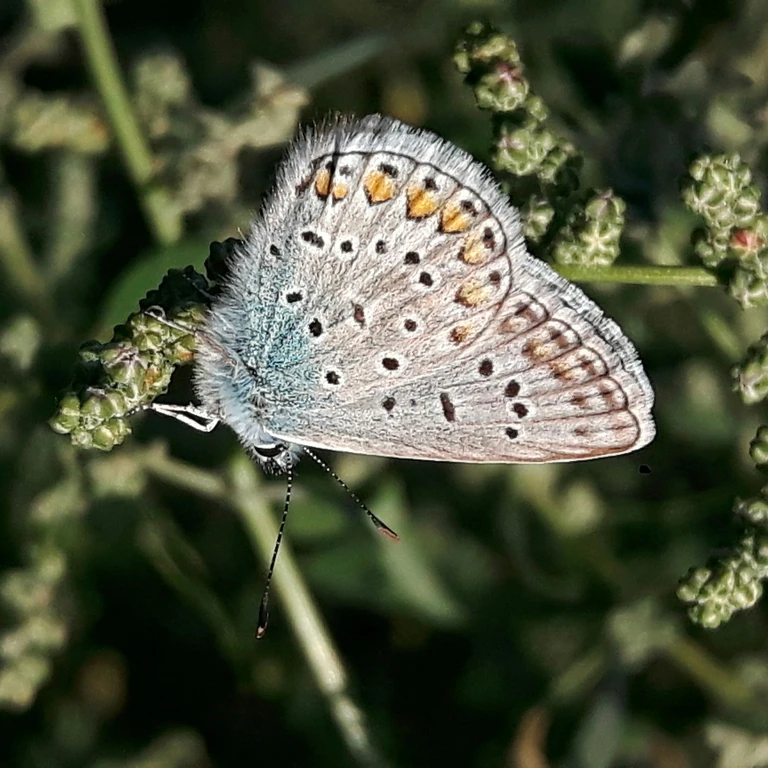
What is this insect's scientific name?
Polyommatus icarus
